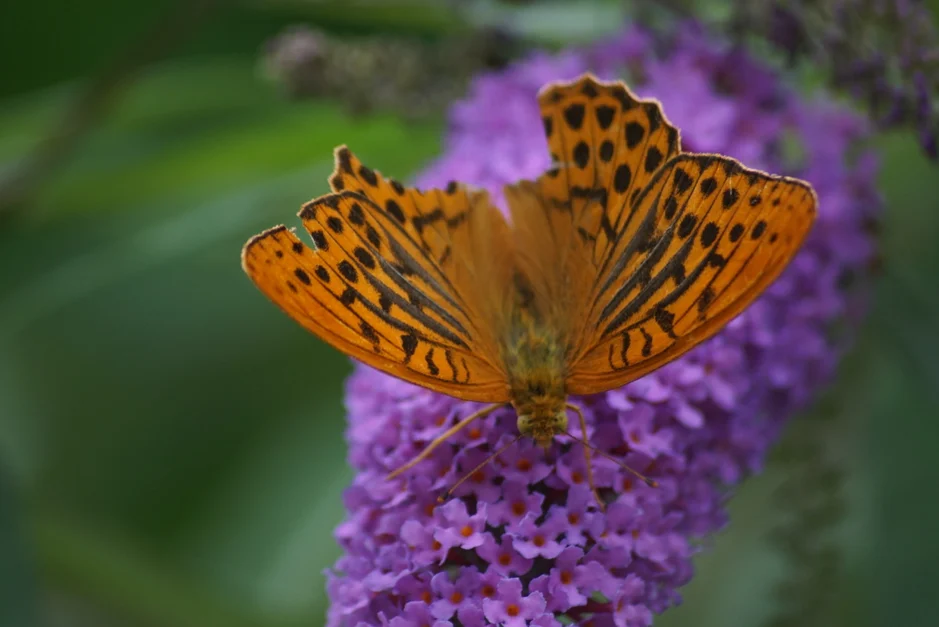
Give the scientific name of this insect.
Argynnis paphia
